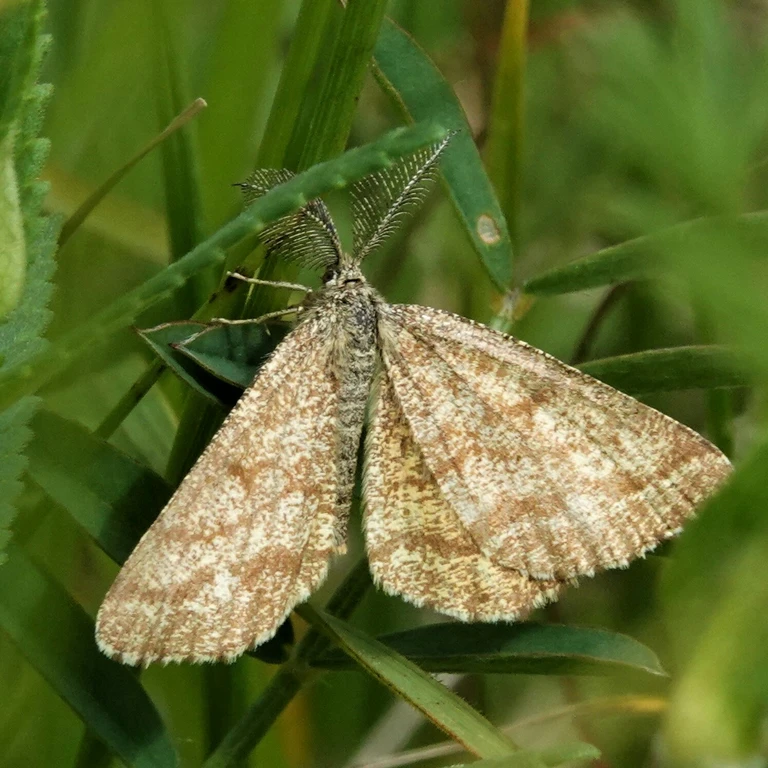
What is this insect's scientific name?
Ematurga atomaria
